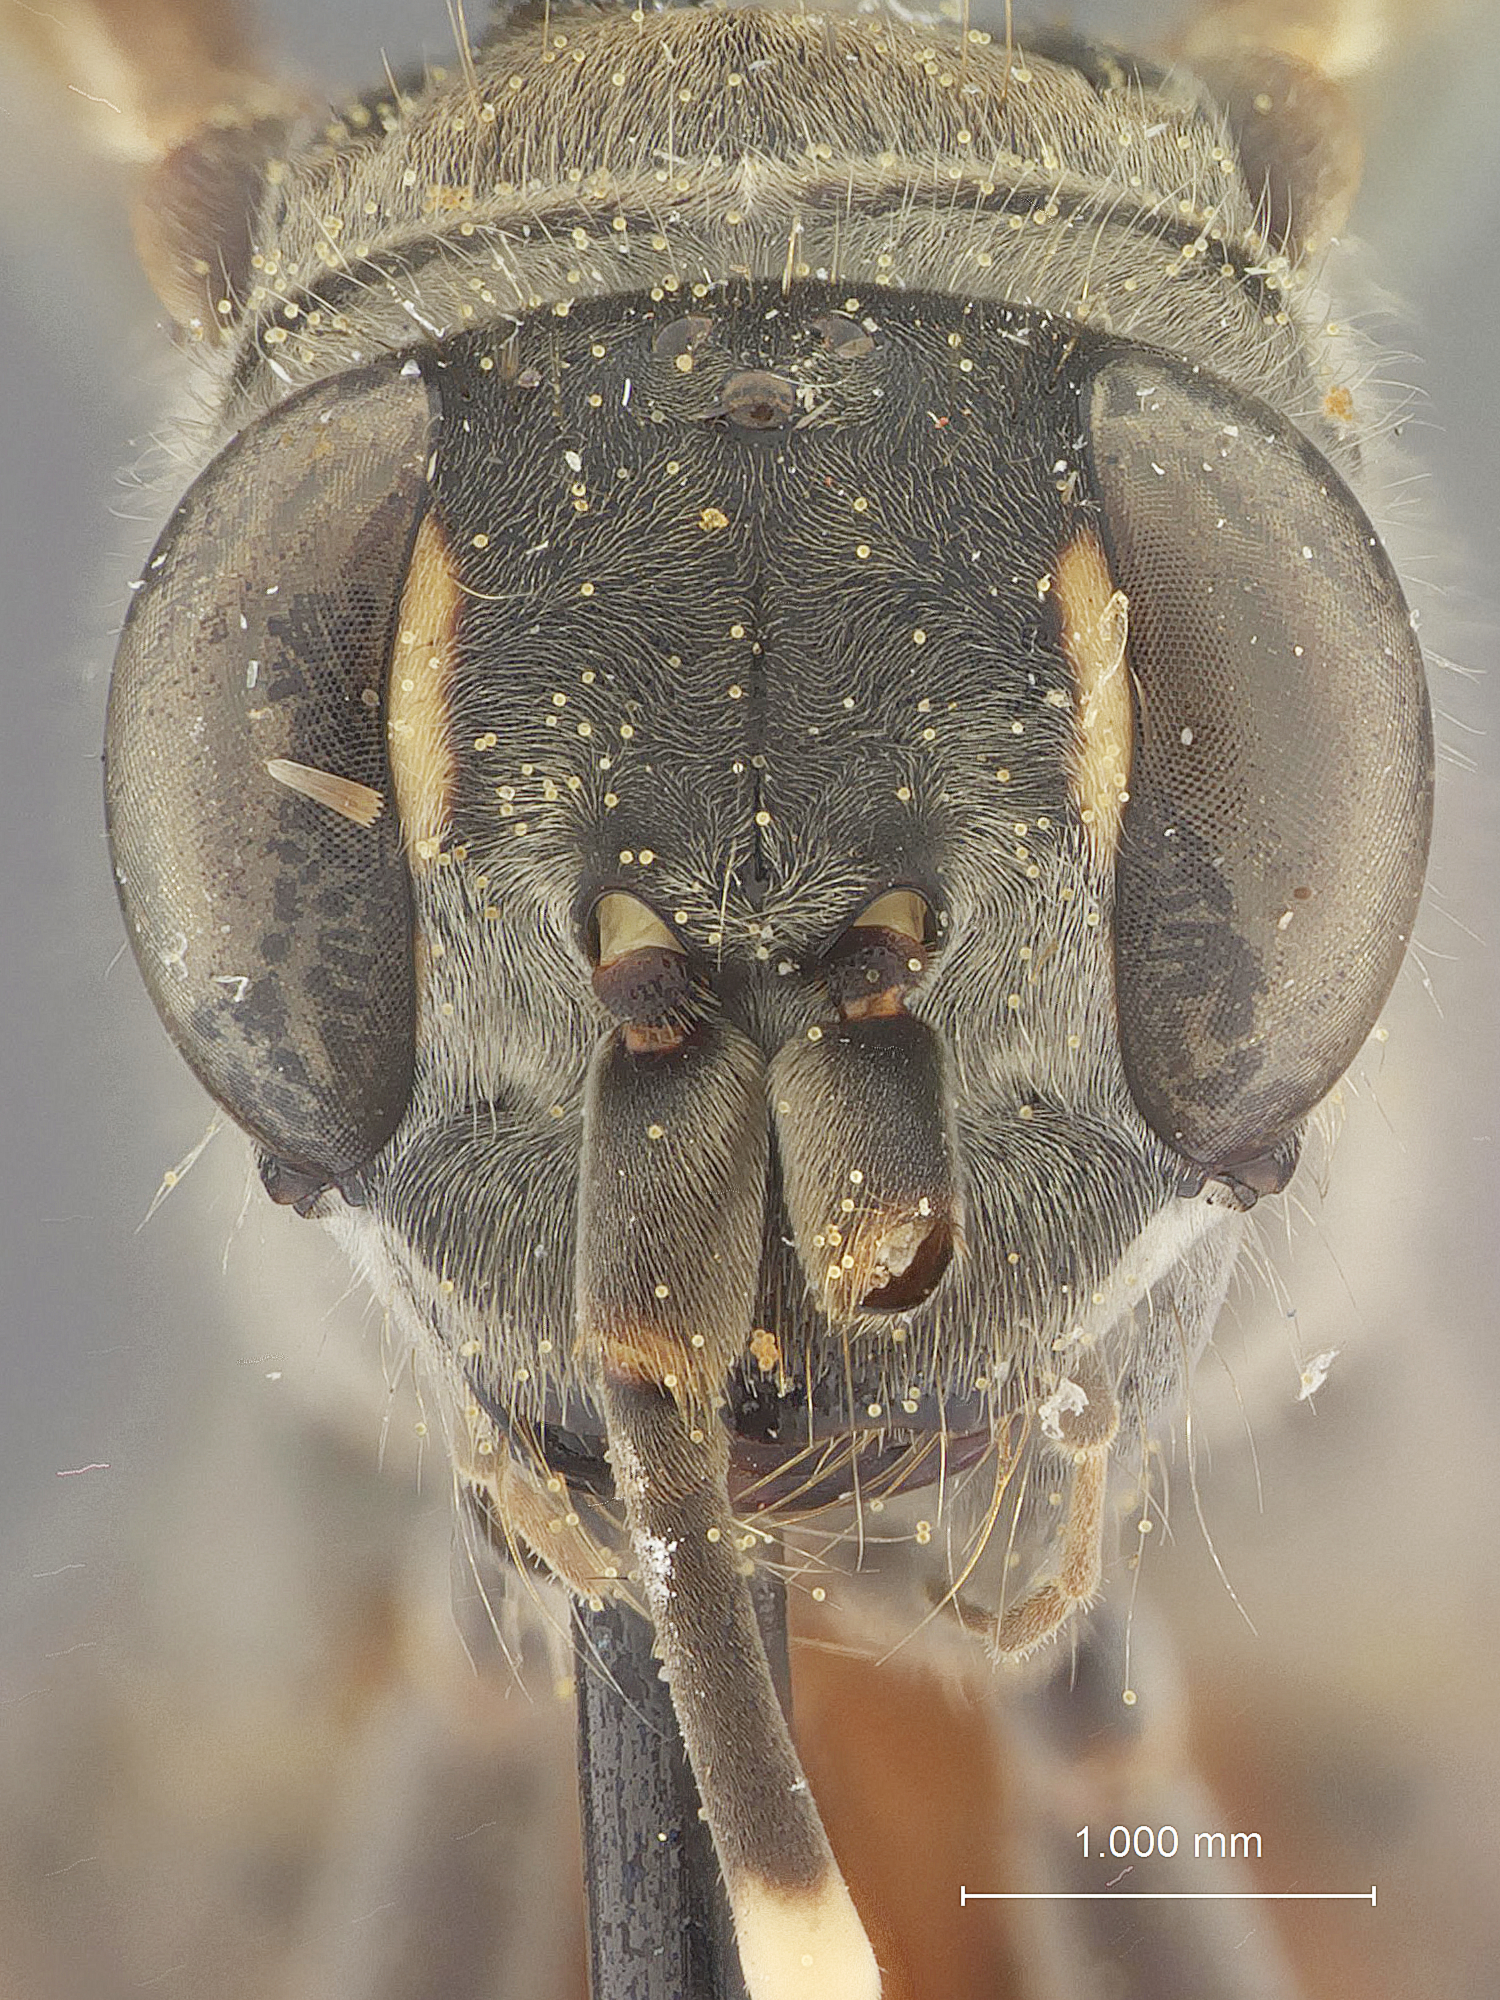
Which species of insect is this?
Priocnessus durangoensis
